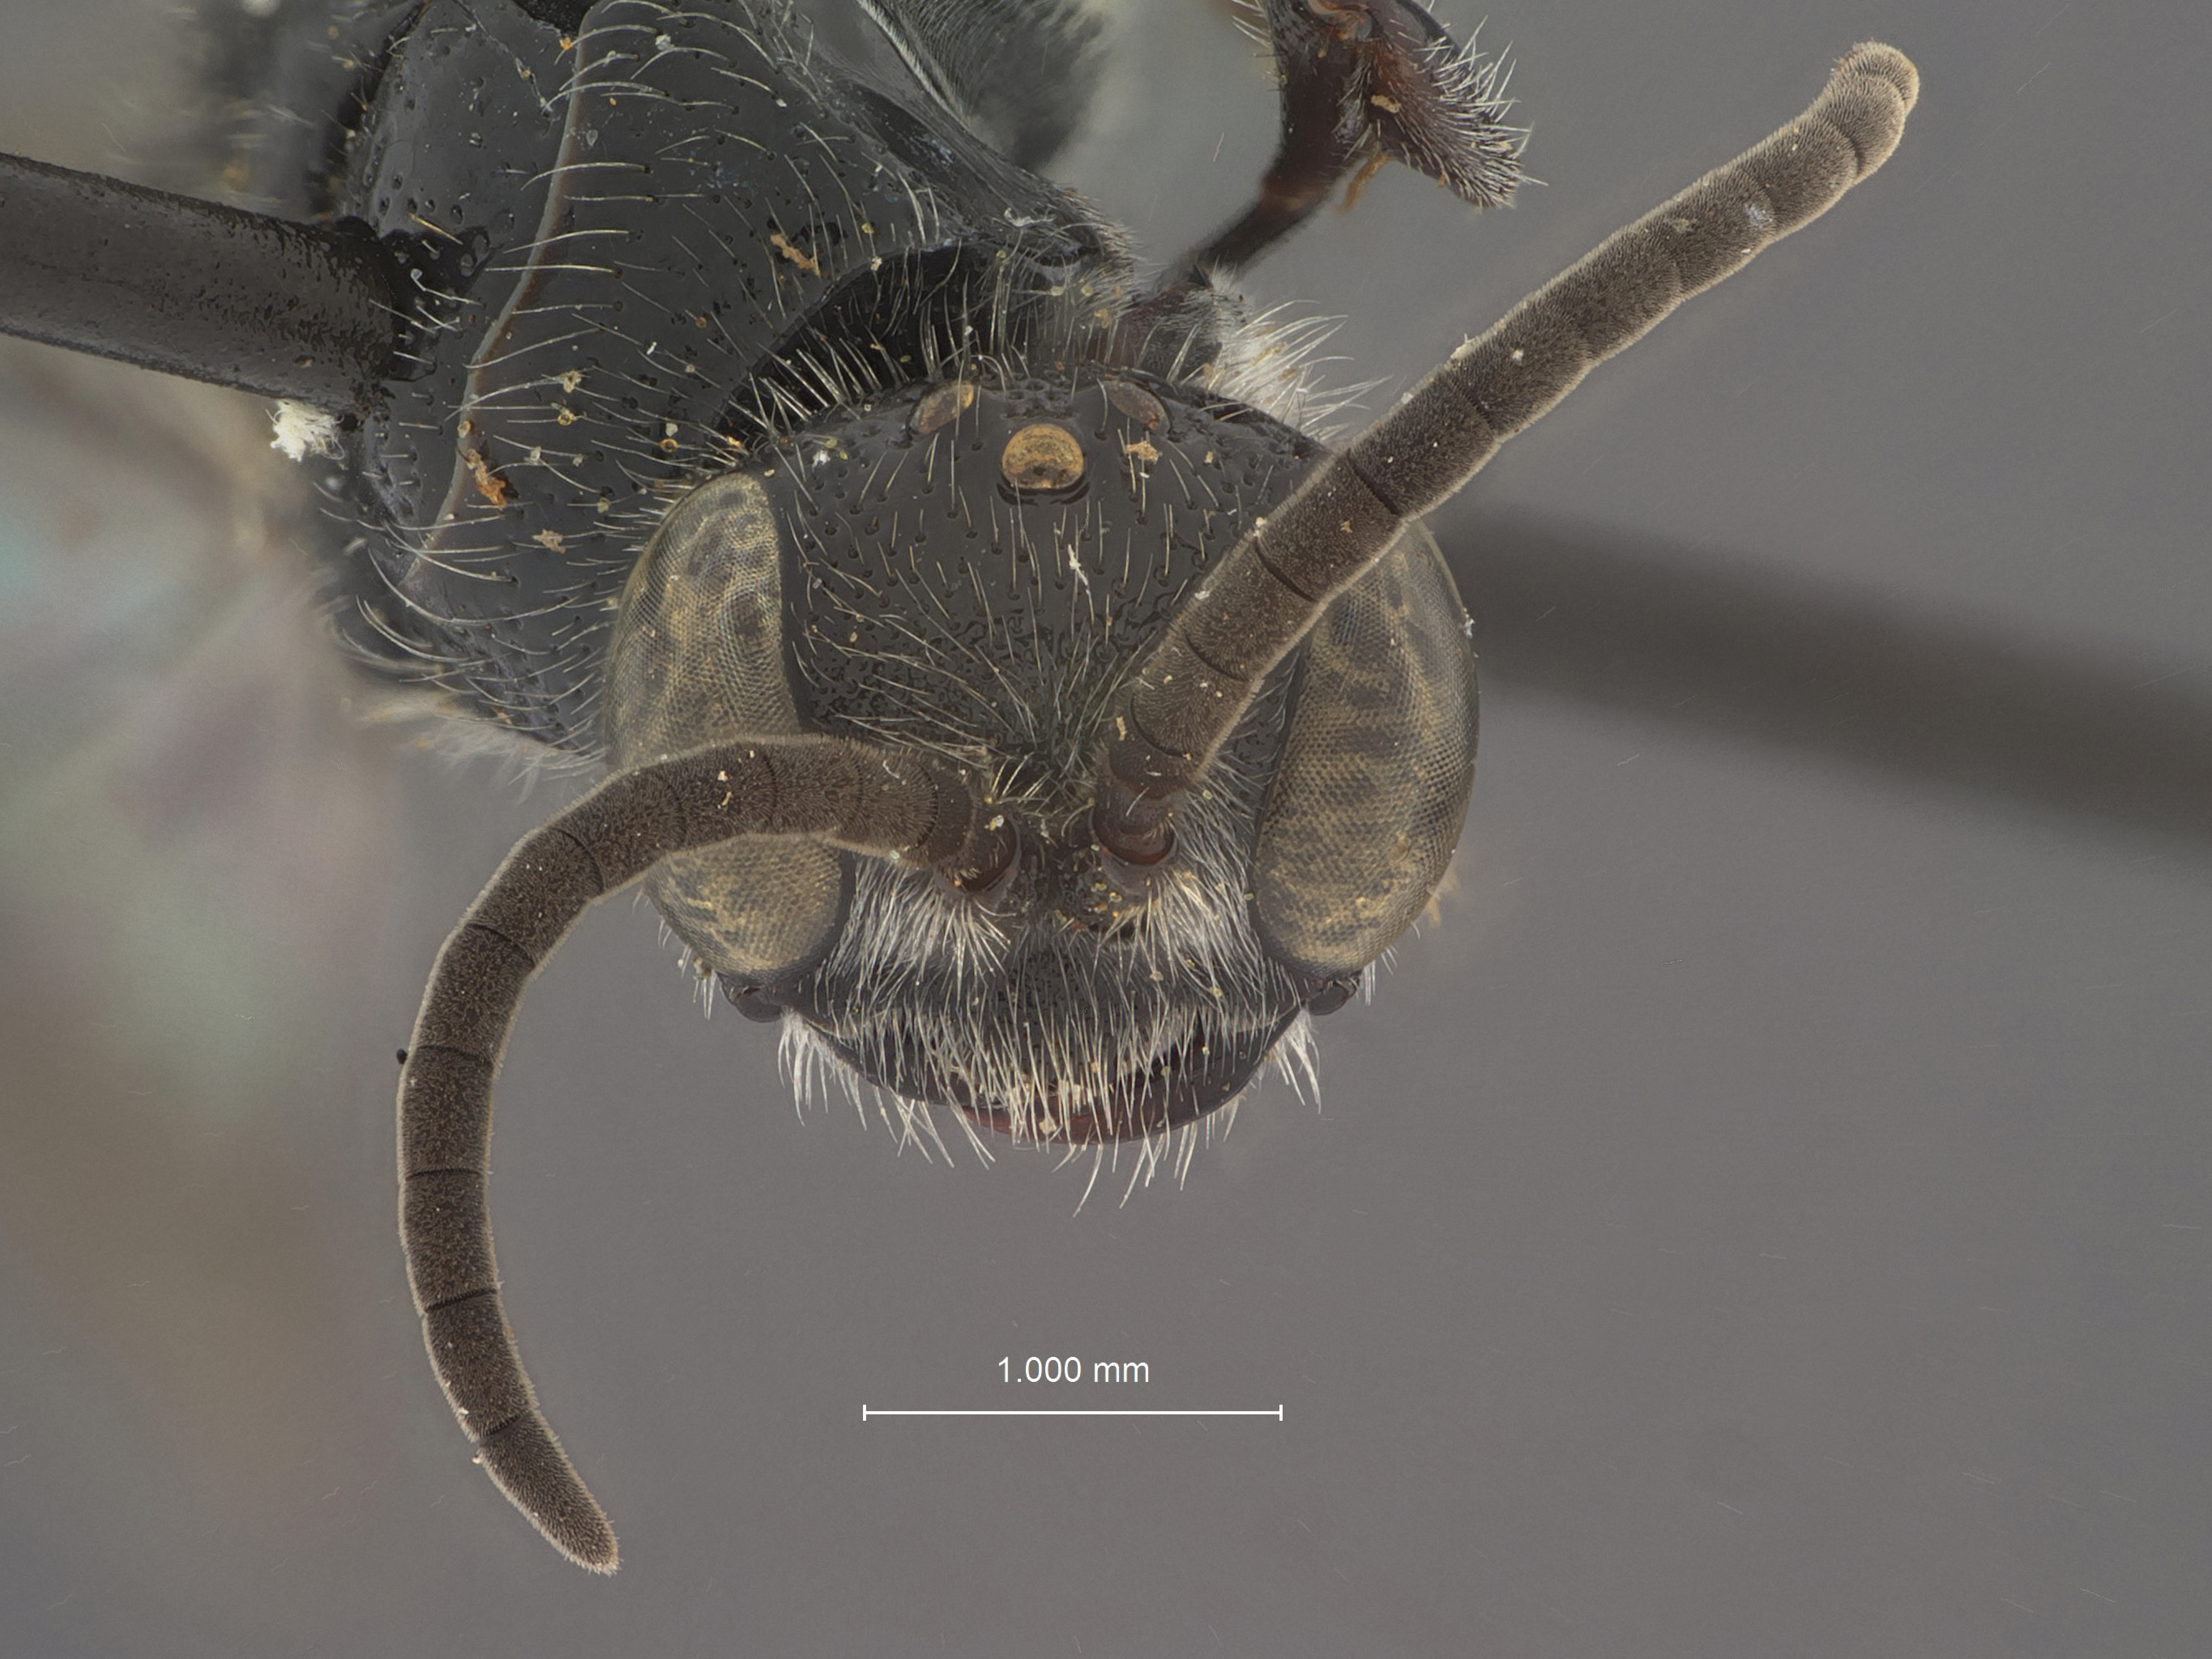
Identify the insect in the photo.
Tiphia hispaniolae
